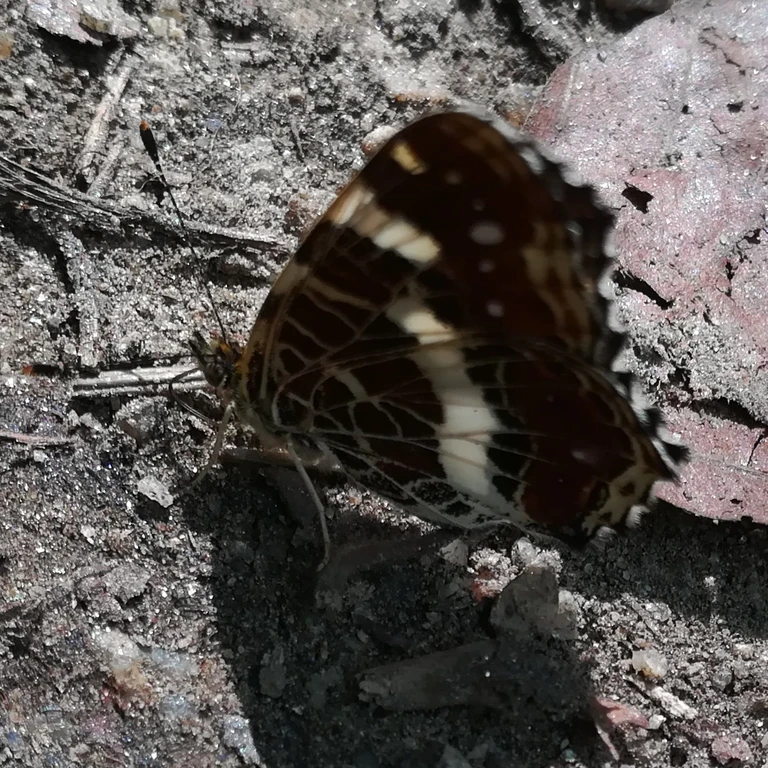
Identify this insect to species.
Araschnia levana
